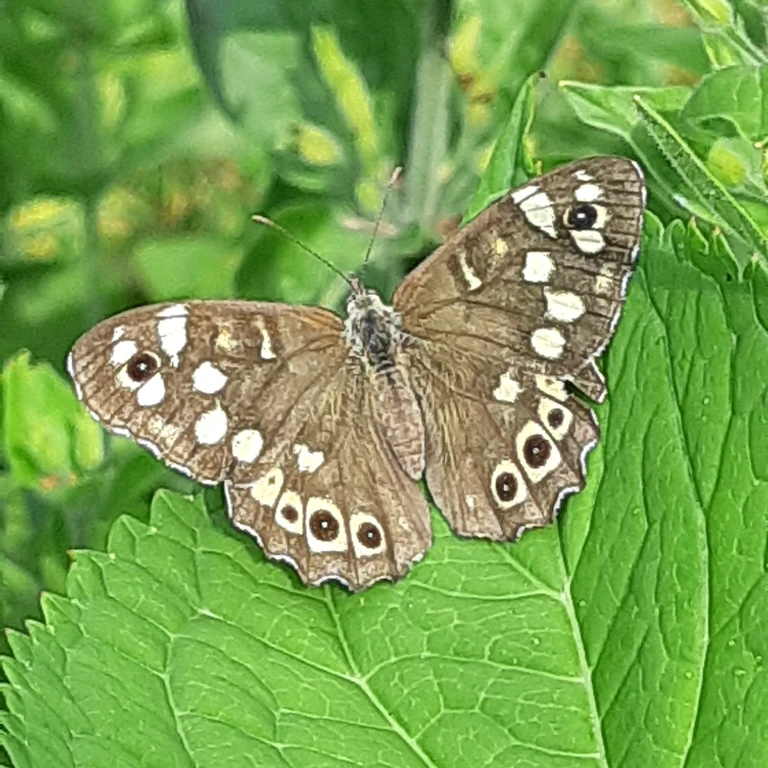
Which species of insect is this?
Pararge aegeria
